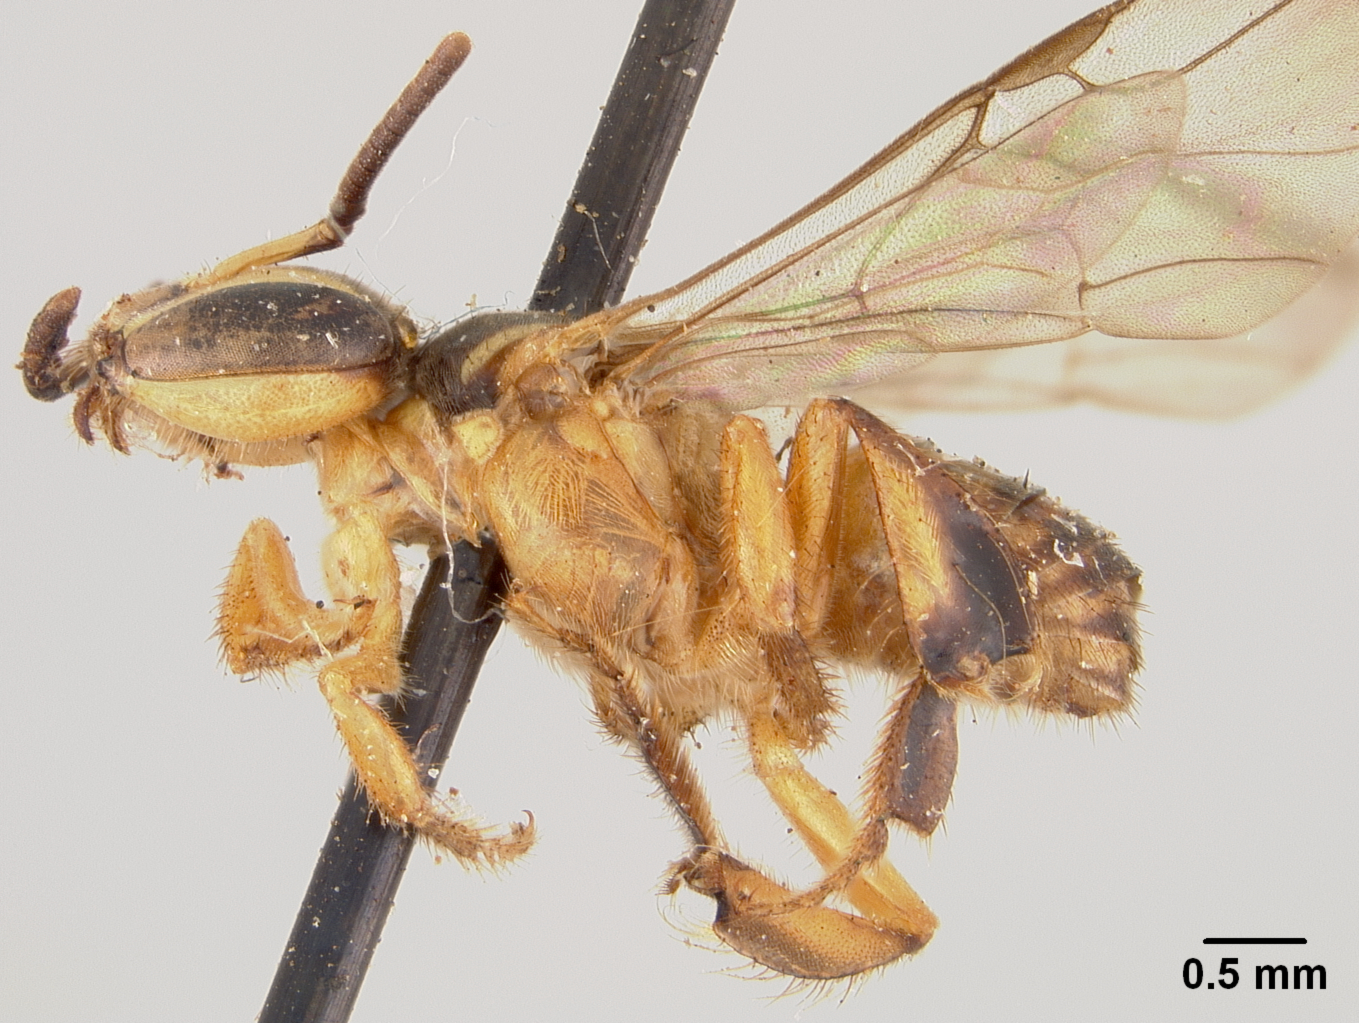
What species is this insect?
Trigona mirandula
